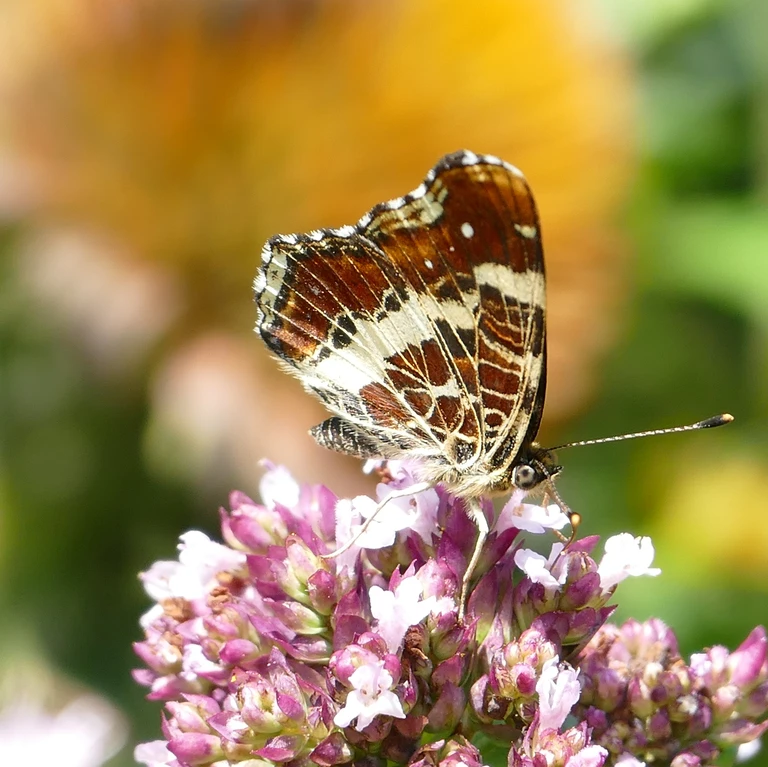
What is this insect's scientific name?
Araschnia levana
